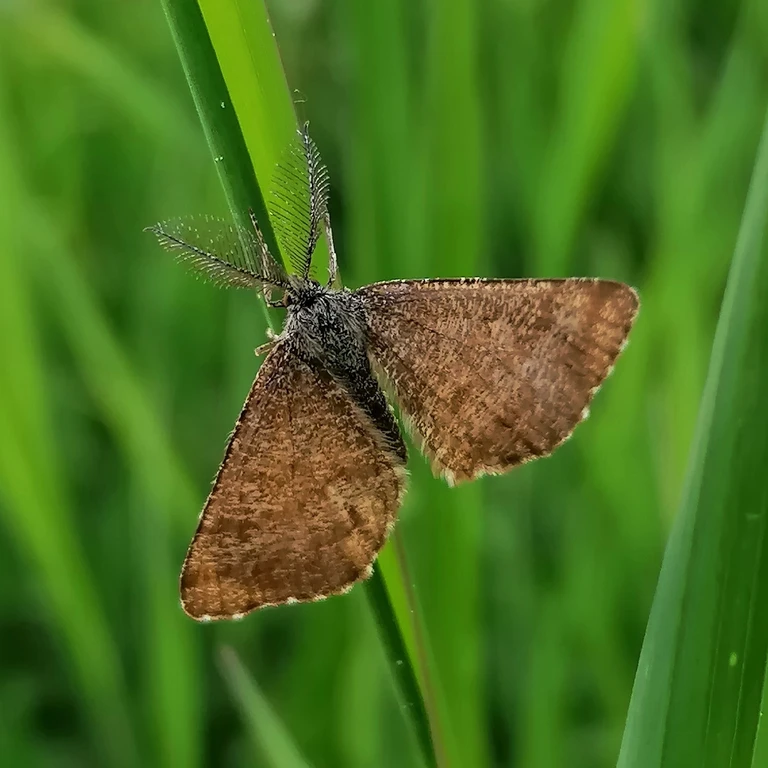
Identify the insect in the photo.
Ematurga atomaria
